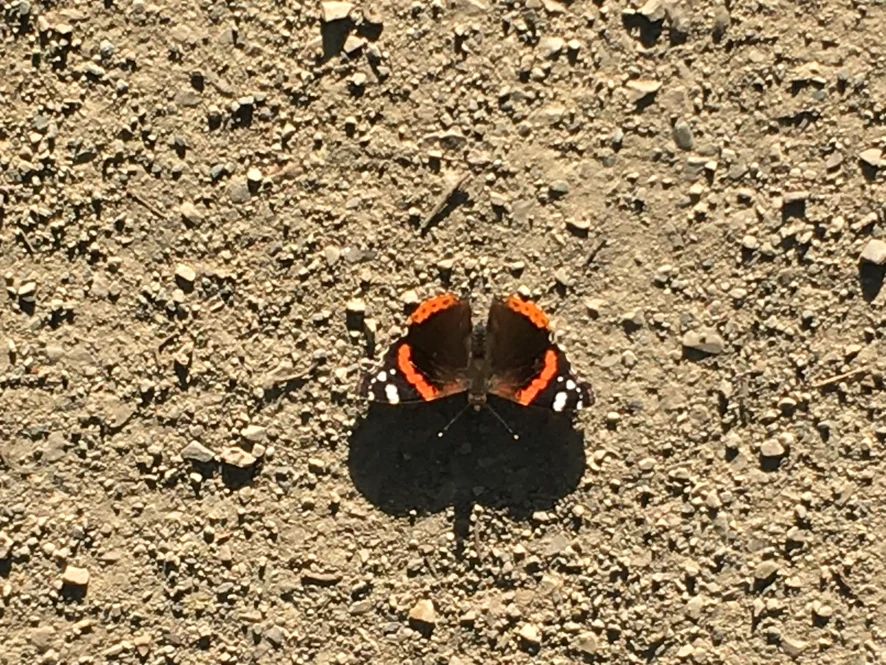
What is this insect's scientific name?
Vanessa atalanta
